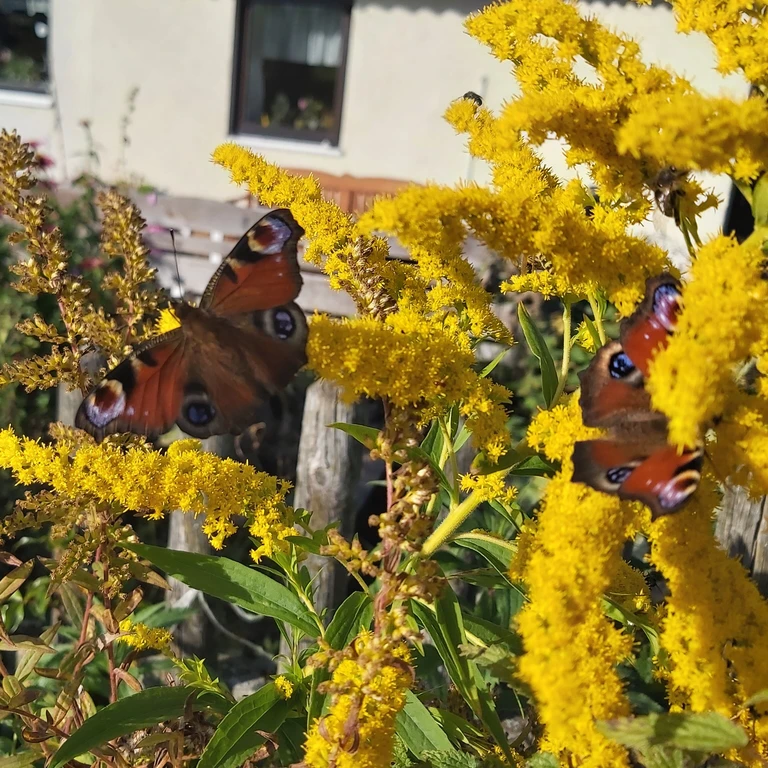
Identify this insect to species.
Aglais io
